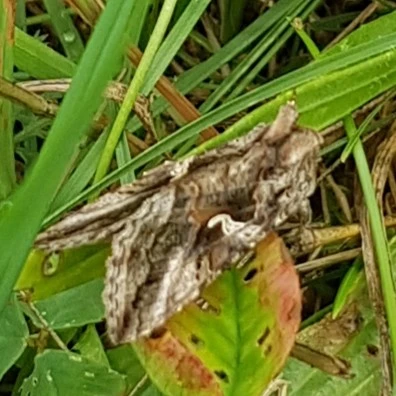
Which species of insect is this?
Autographa gamma
